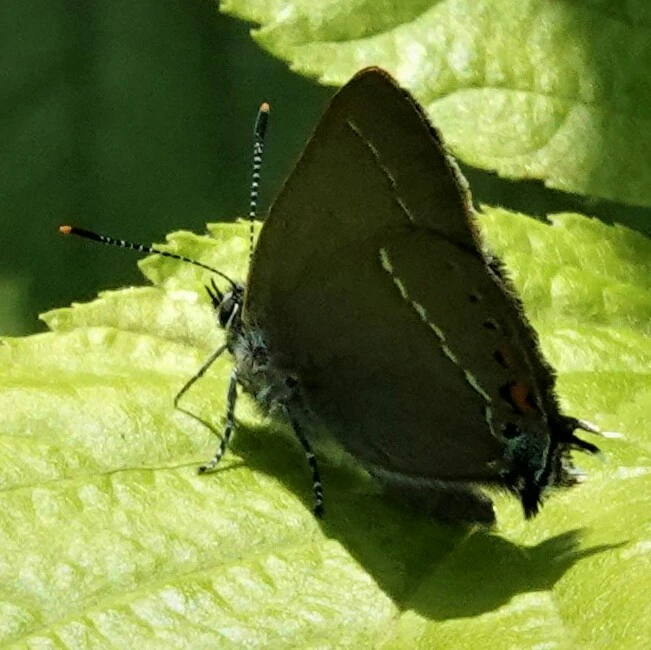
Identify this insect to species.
Satyrium spini (also Tuttiola spini)
